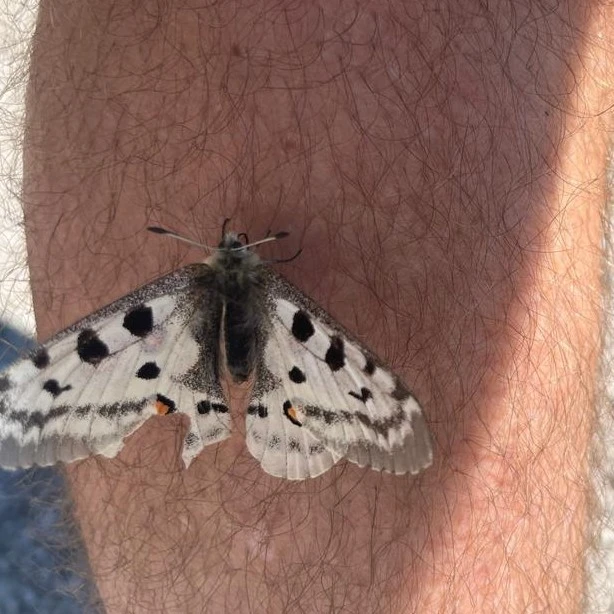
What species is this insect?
Parnassius apollo
